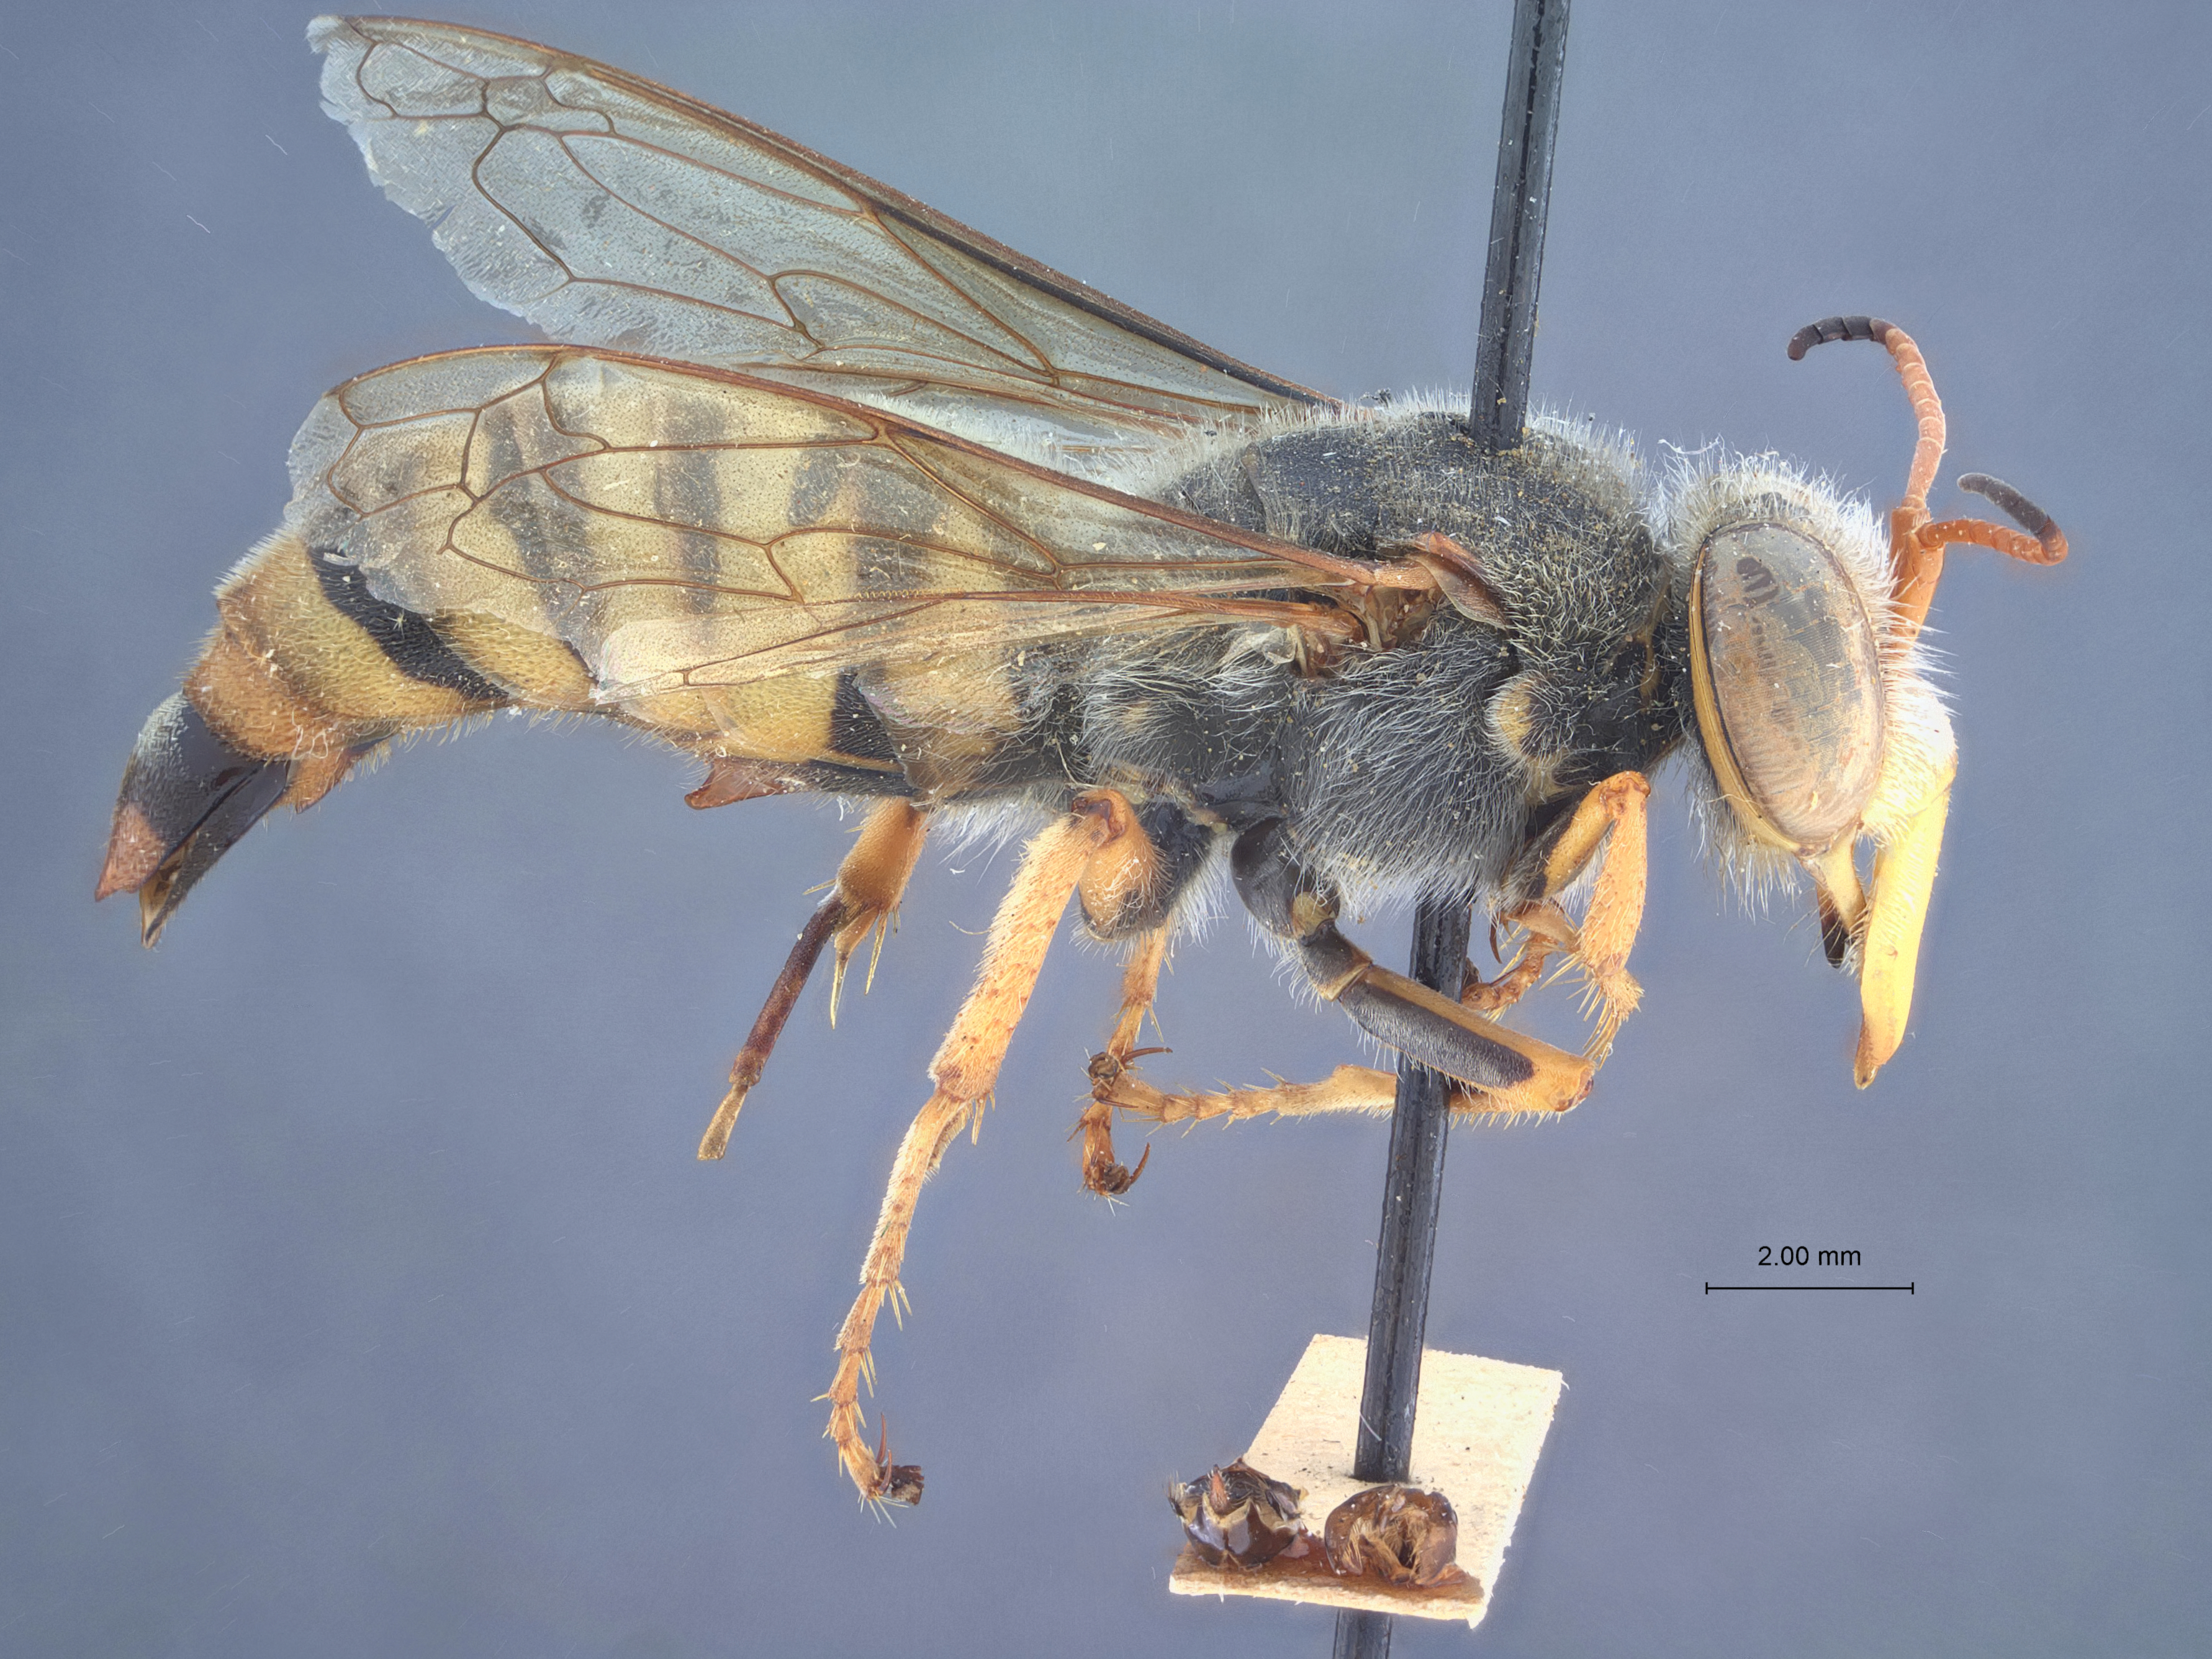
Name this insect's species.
Bembix stevensoni
